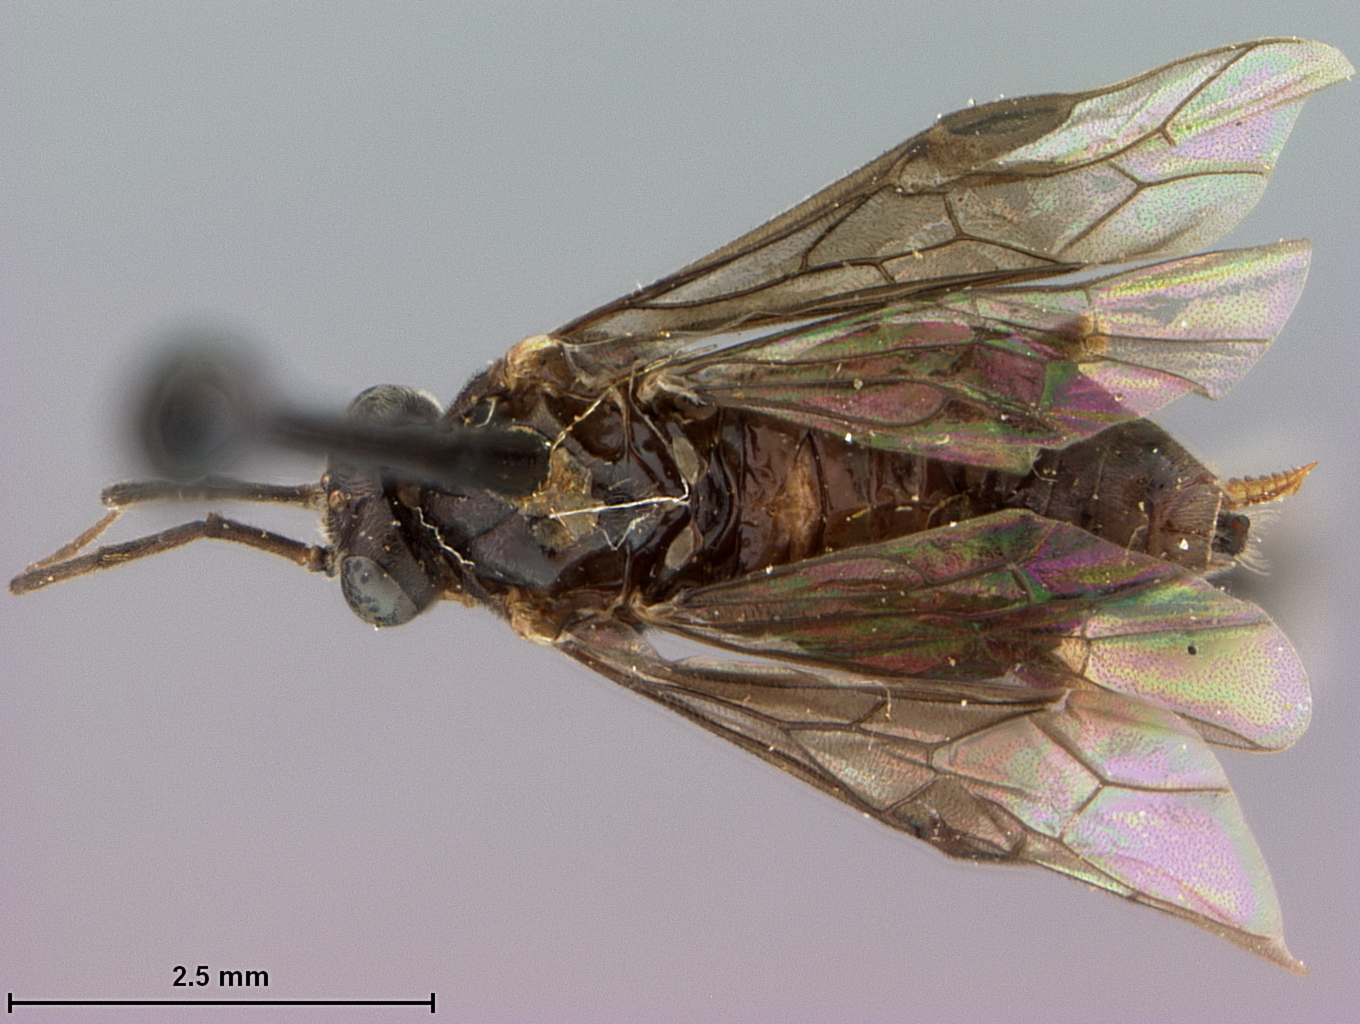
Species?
Priophorus virginianus
